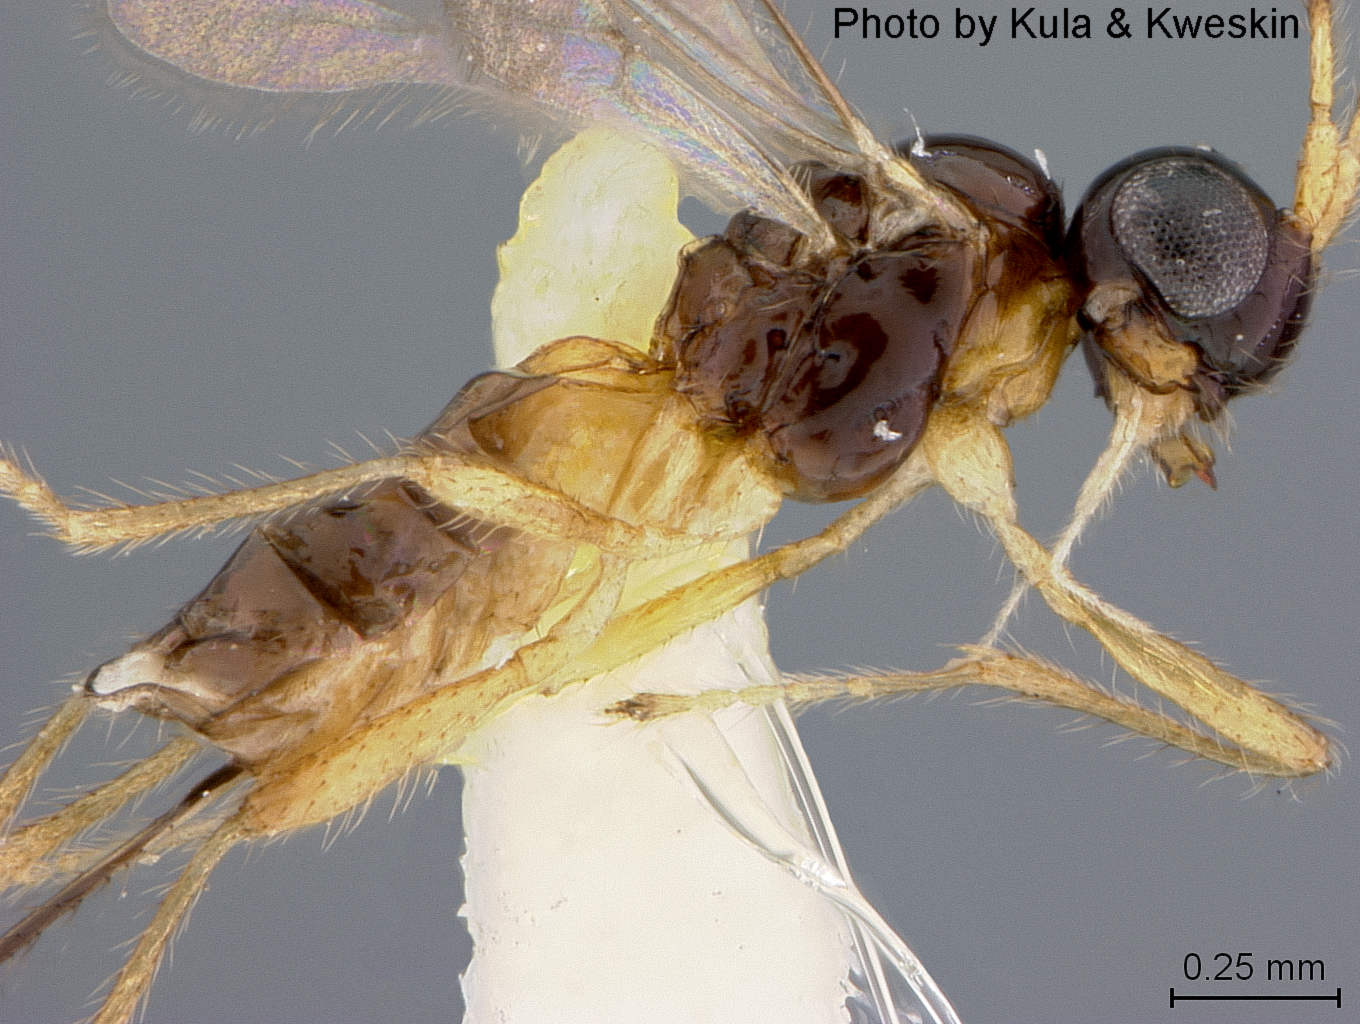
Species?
Aphaereta colei
